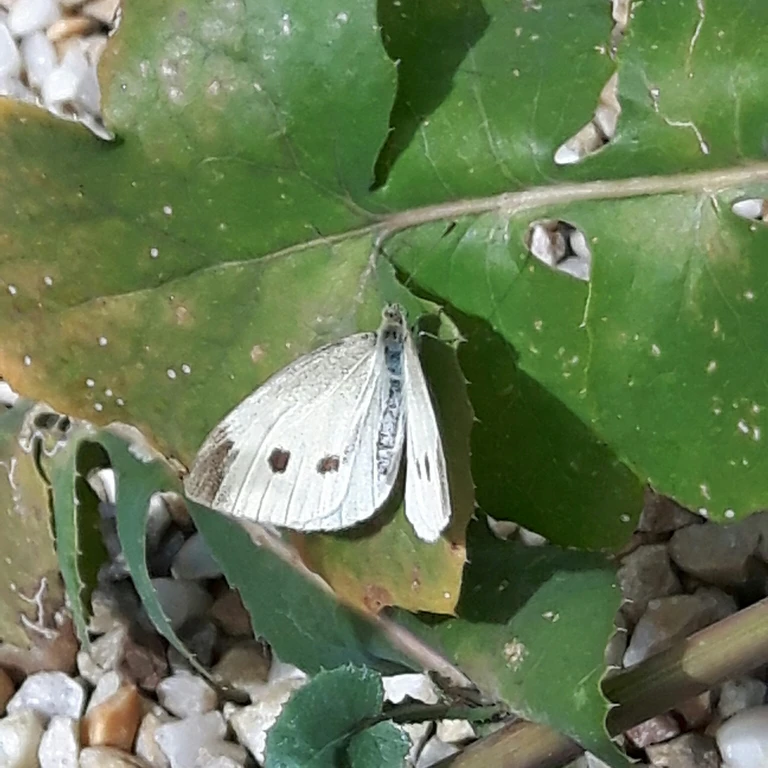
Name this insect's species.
Pieris rapae
